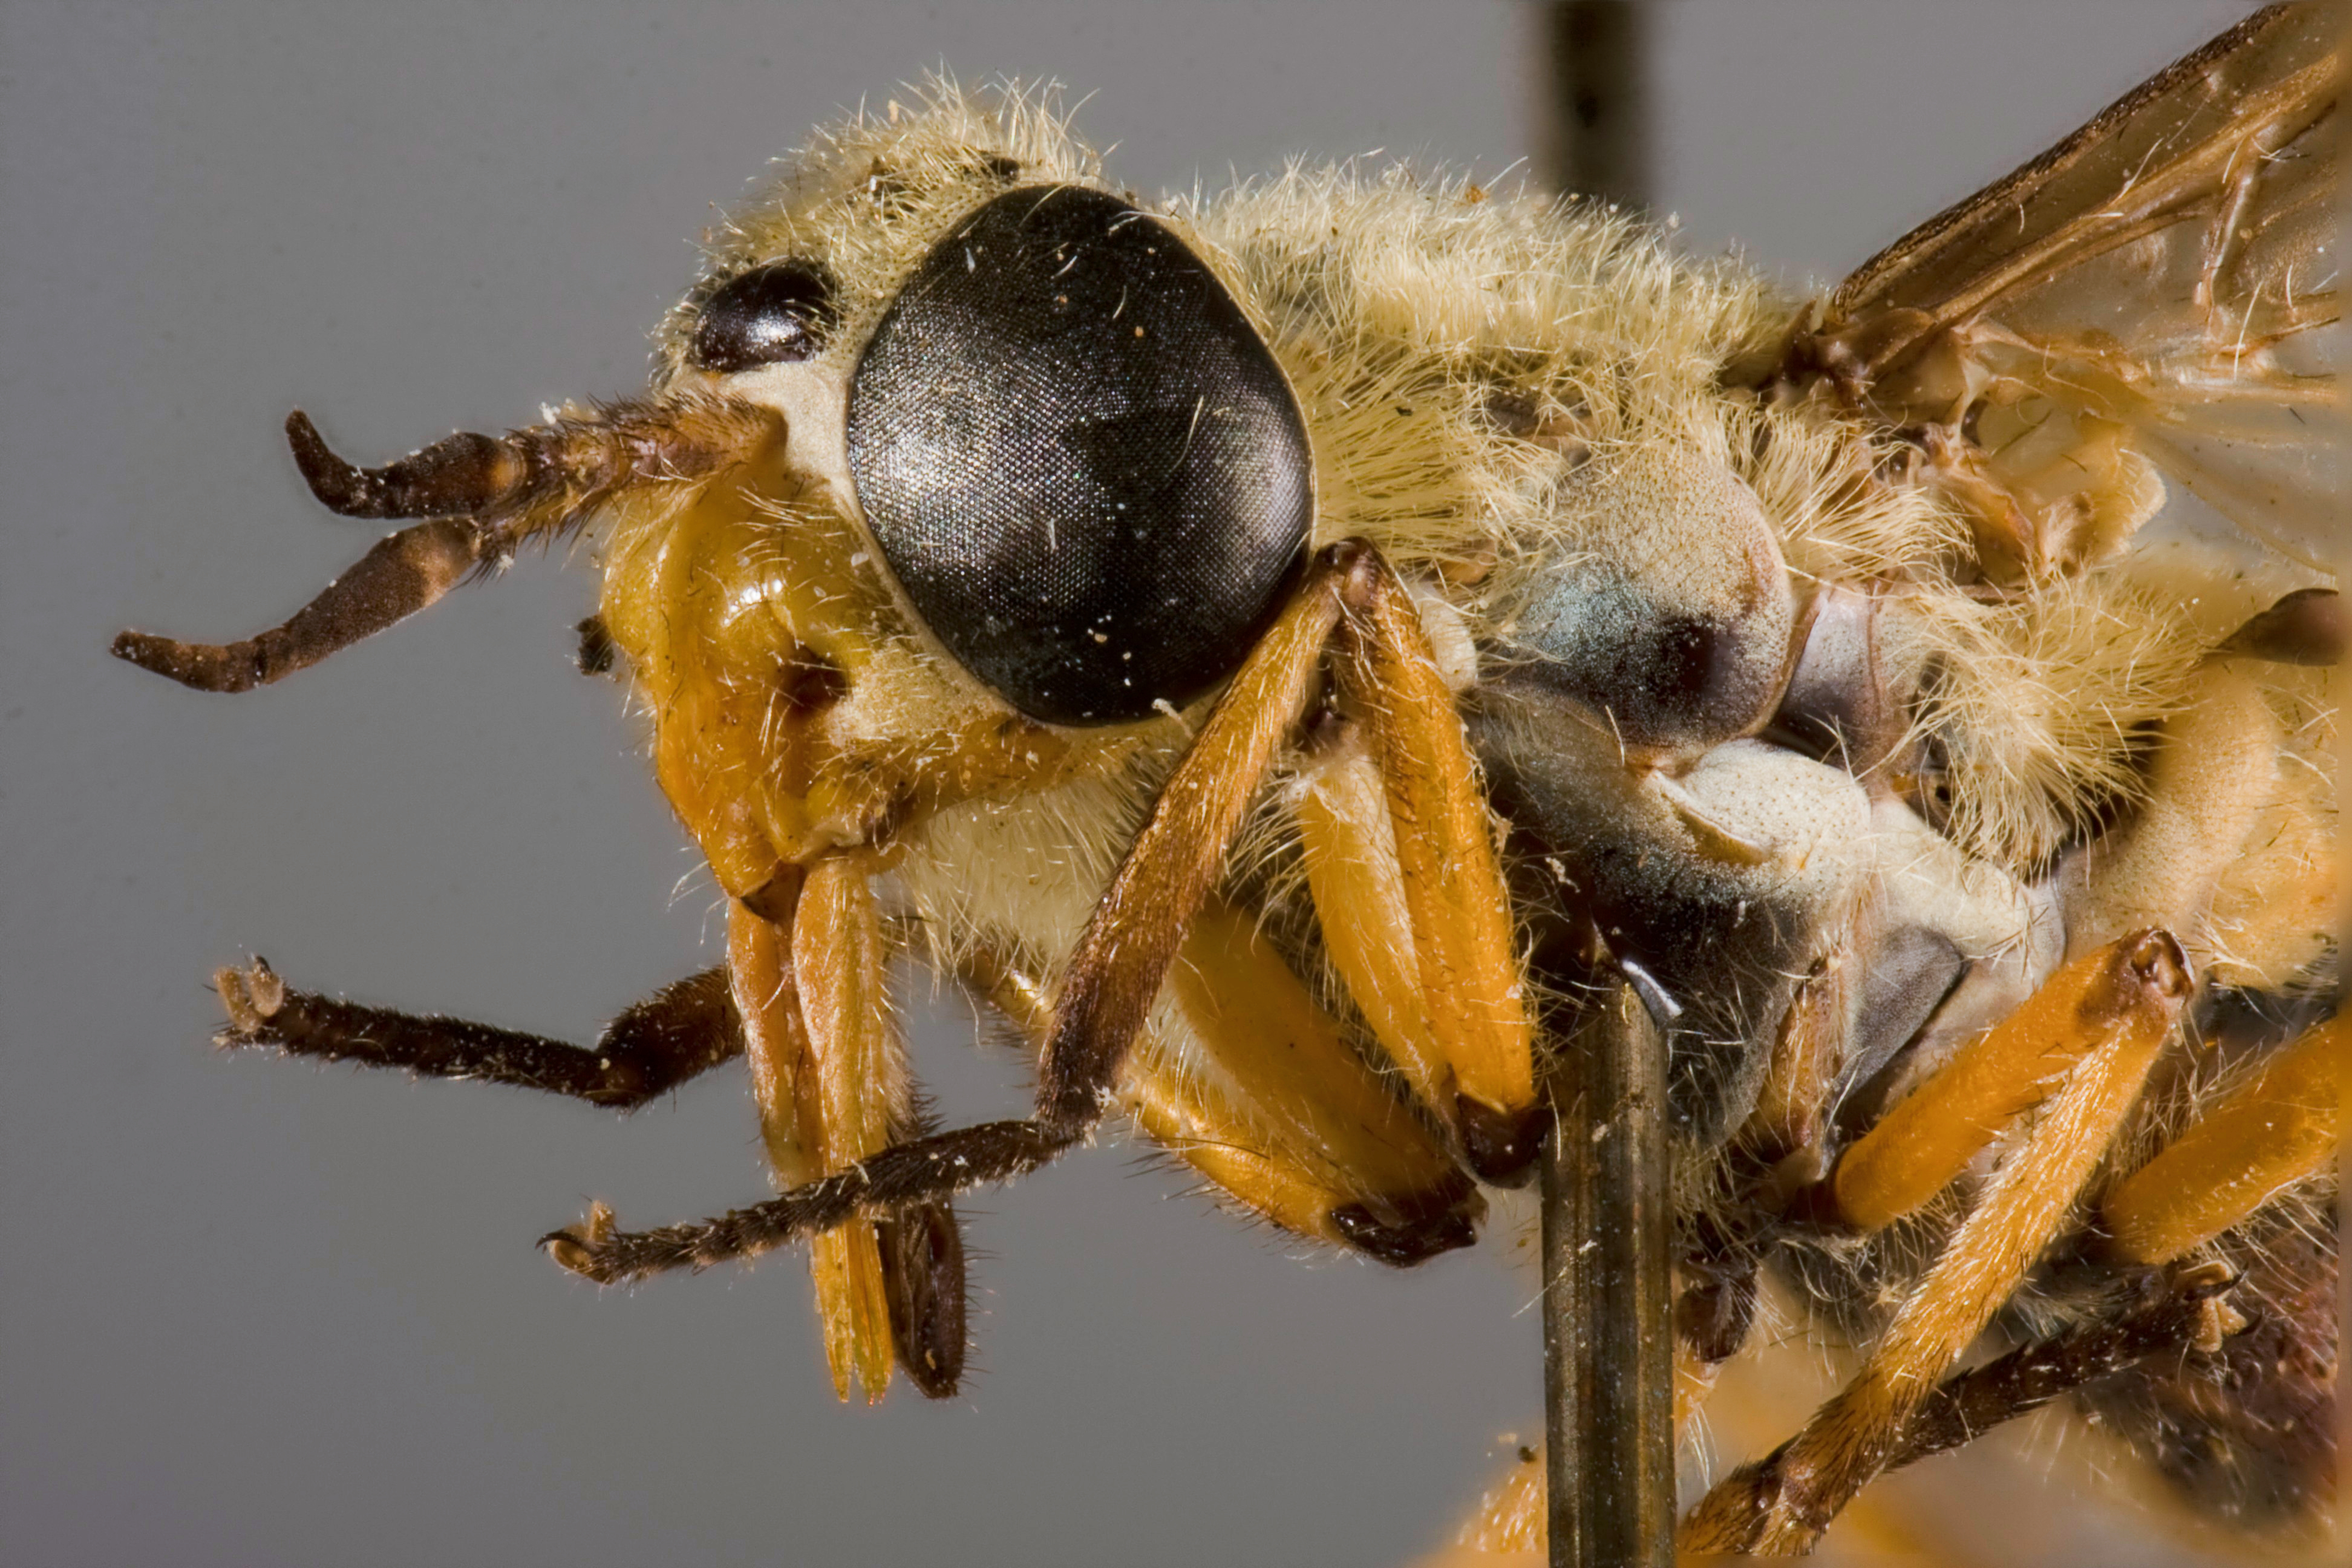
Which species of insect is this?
Chrysops bishoppi
